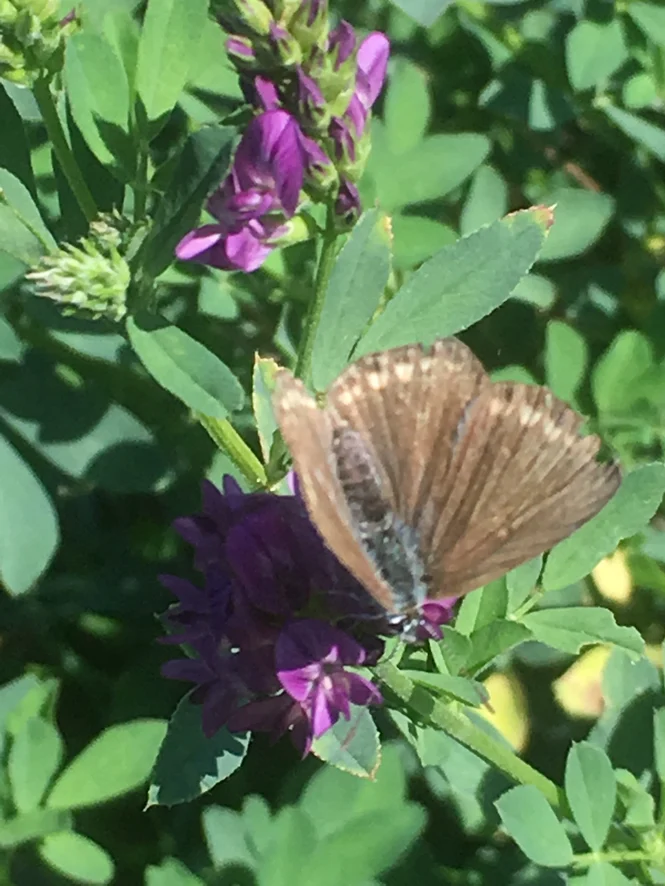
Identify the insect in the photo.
Polyommatus icarus
